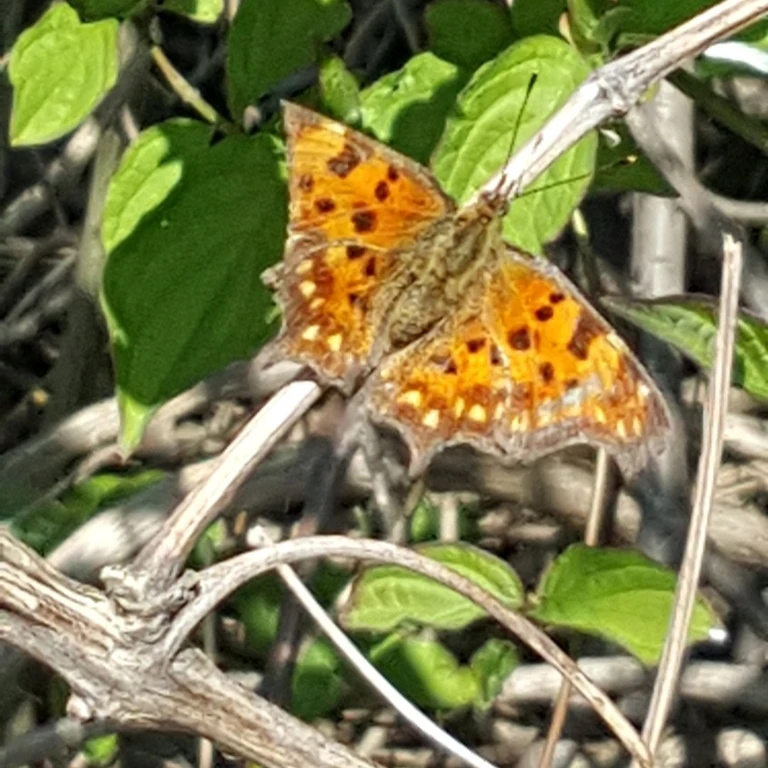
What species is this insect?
Polygonia c-album
